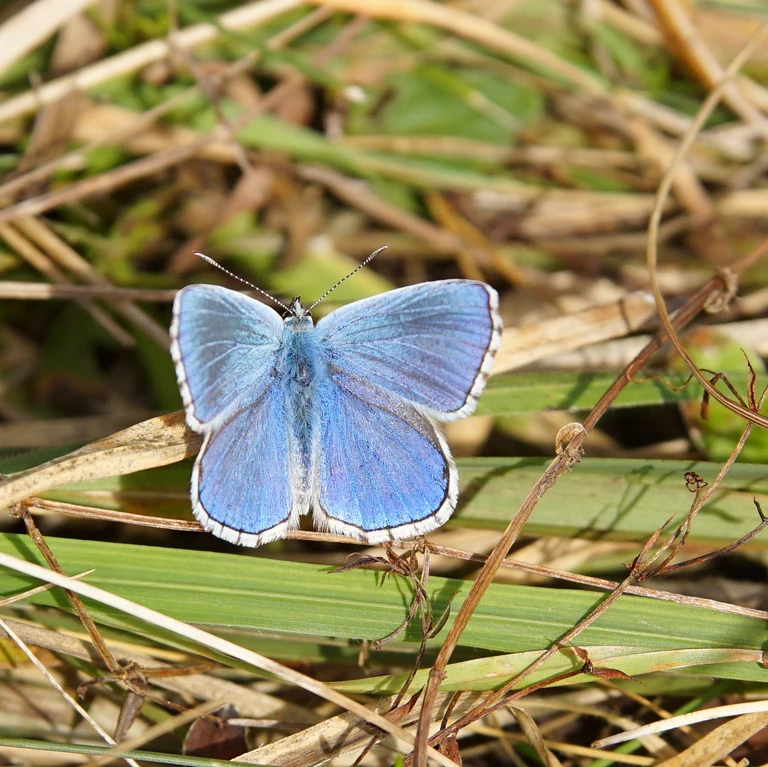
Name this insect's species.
Lysandra bellargus
